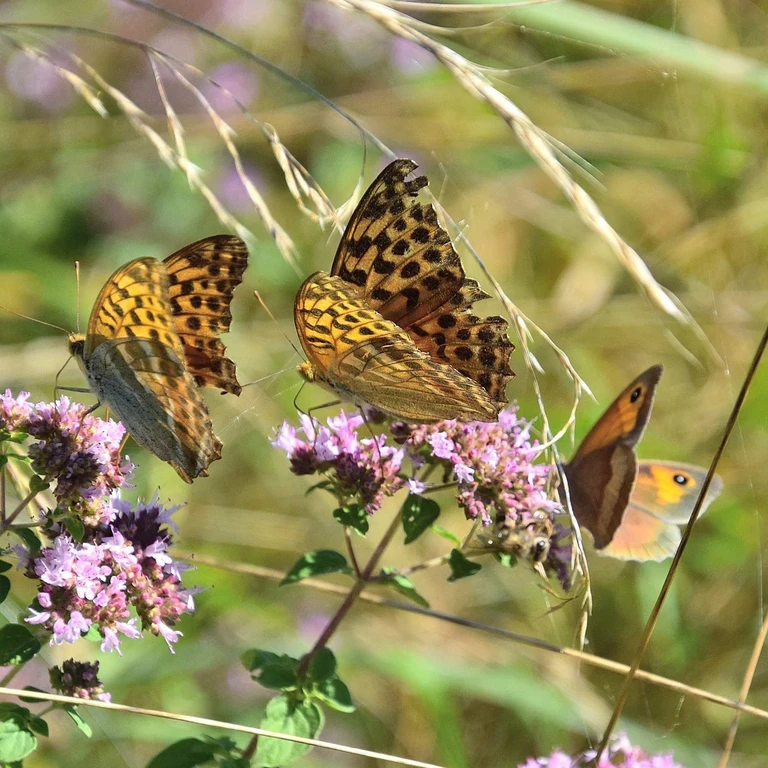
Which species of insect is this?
Maniola jurtina
